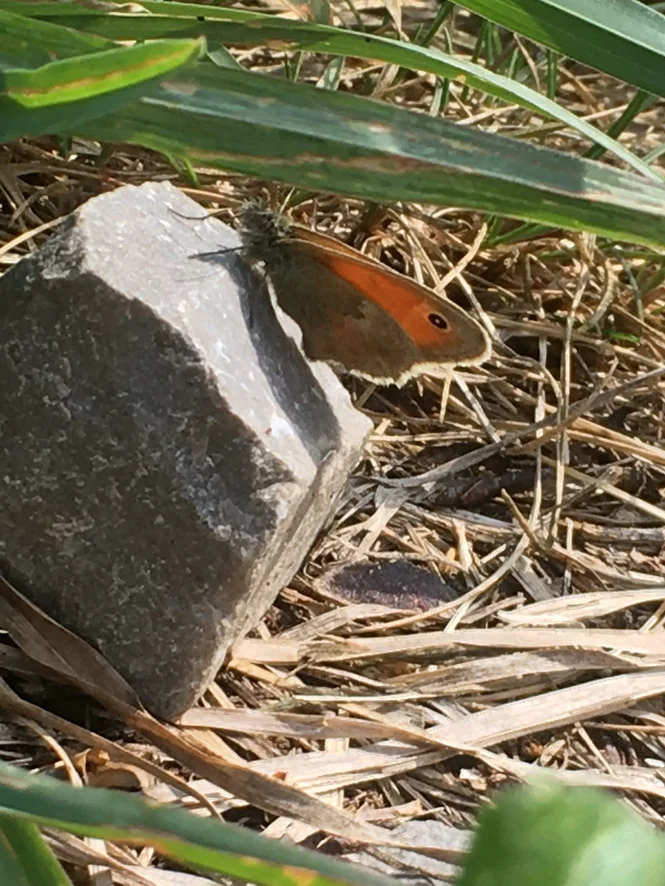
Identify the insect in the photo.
Coenonympha pamphilus
